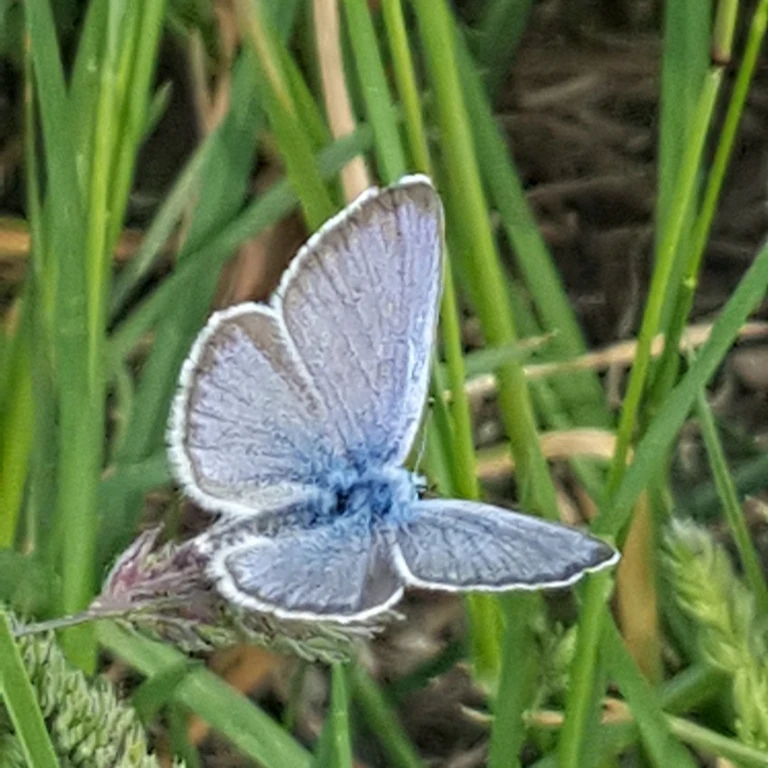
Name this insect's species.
Glaucopsyche alexis
